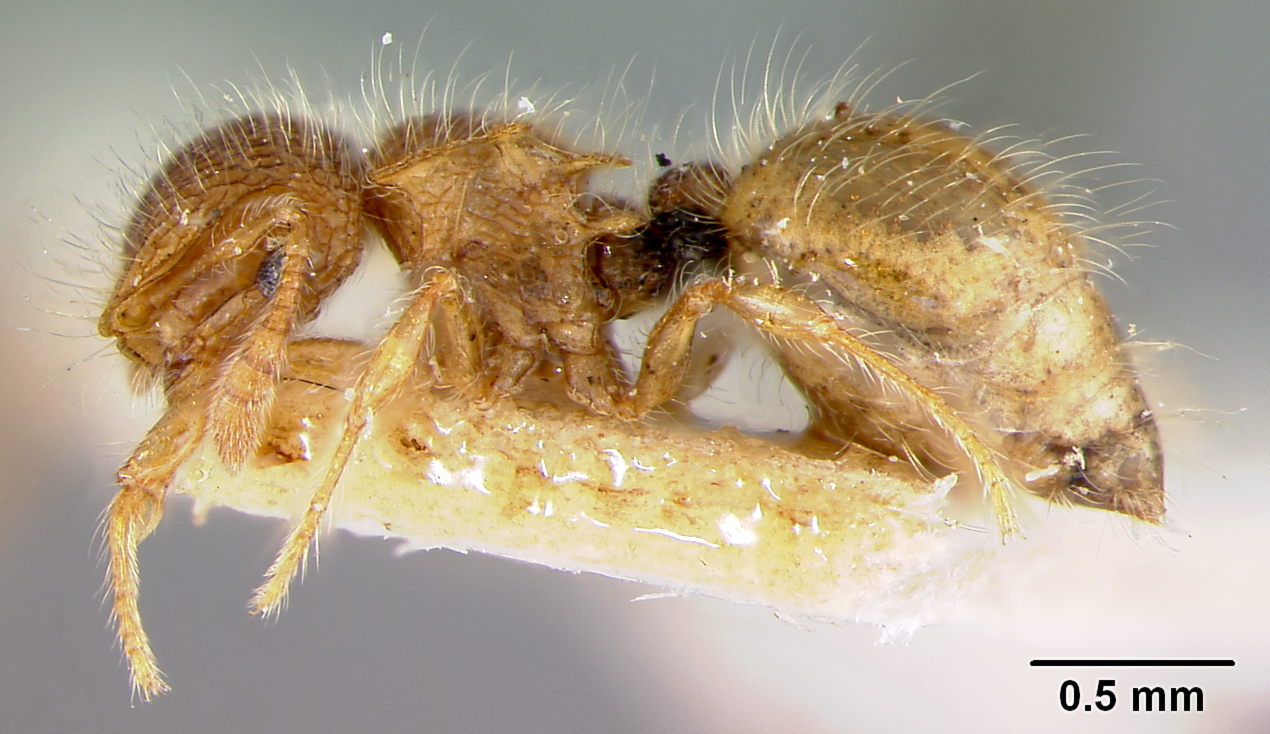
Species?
Meranoplus hirsutus
